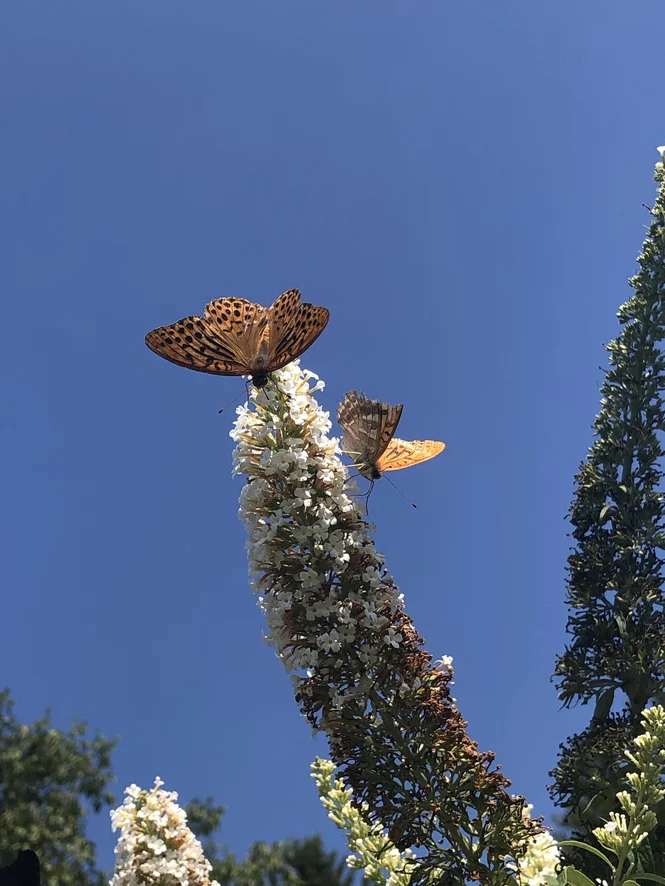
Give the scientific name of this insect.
Argynnis paphia
